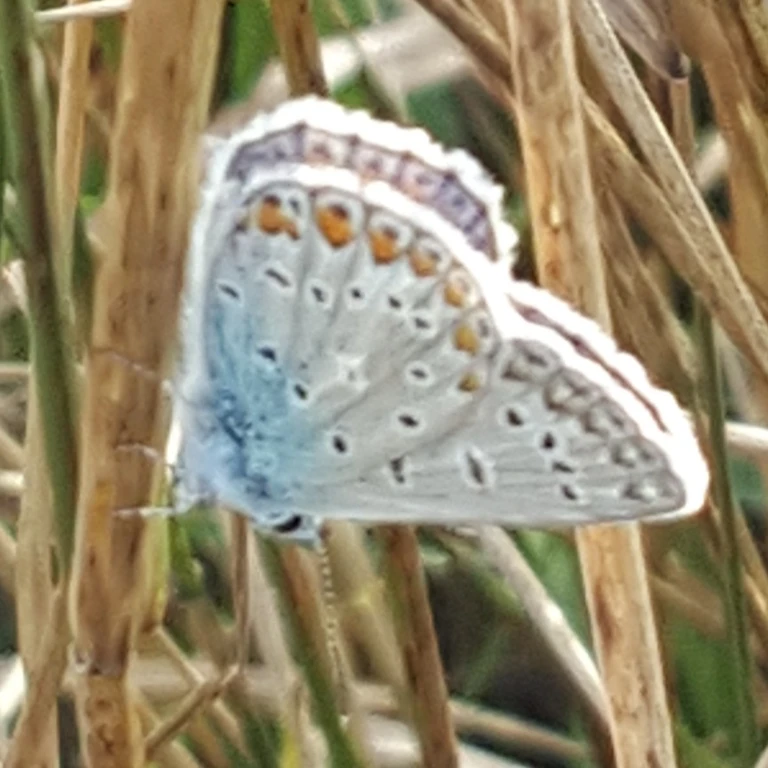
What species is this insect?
Polyommatus icarus
